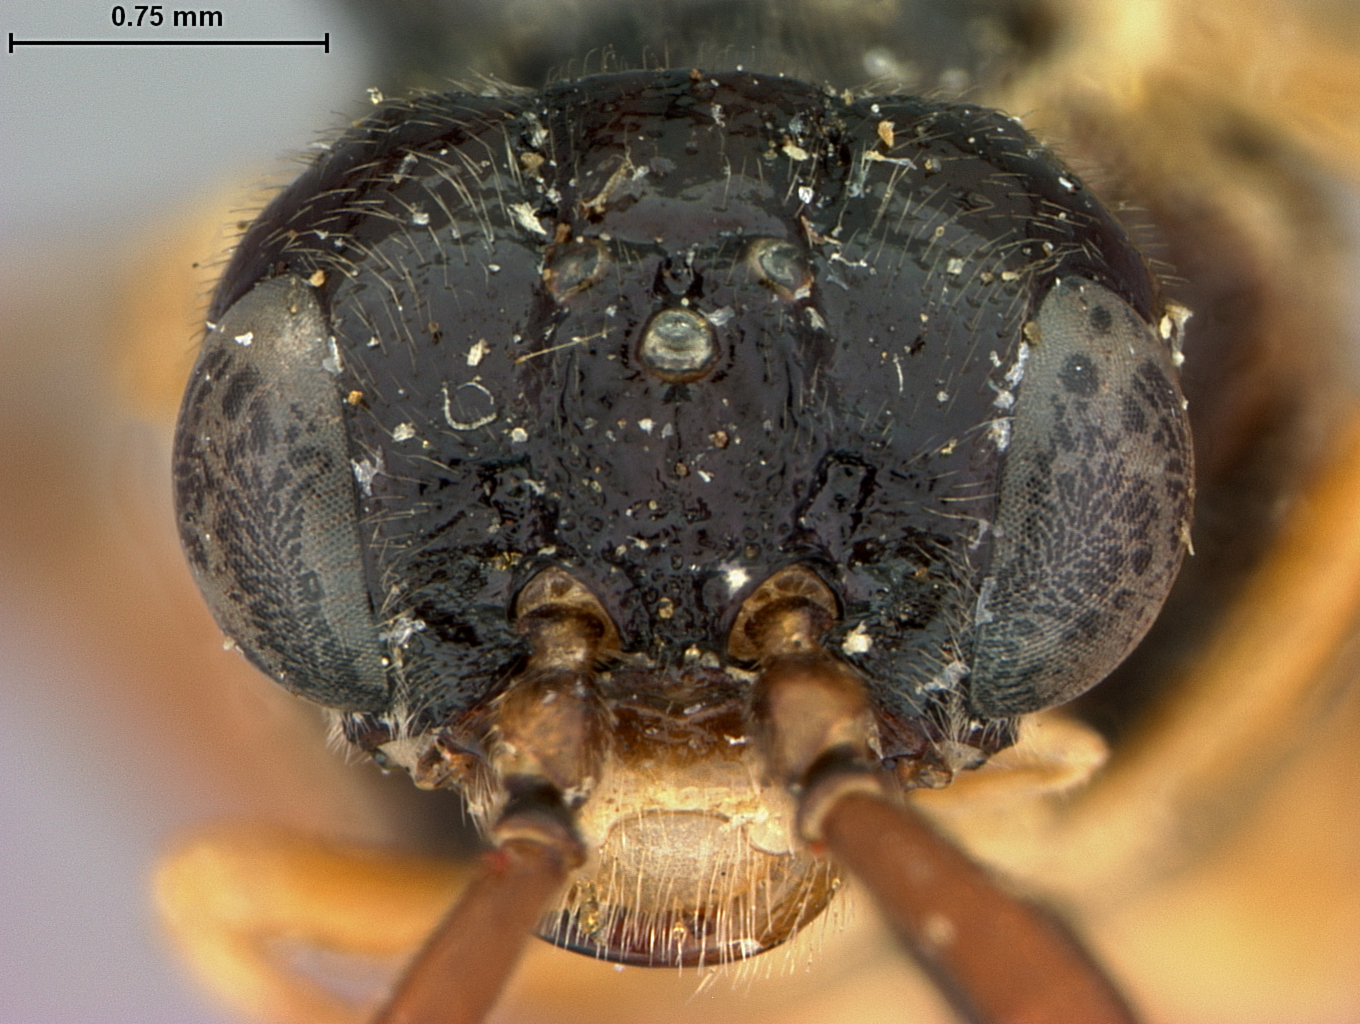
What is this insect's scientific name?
Dimorphopteryx autumnalis
